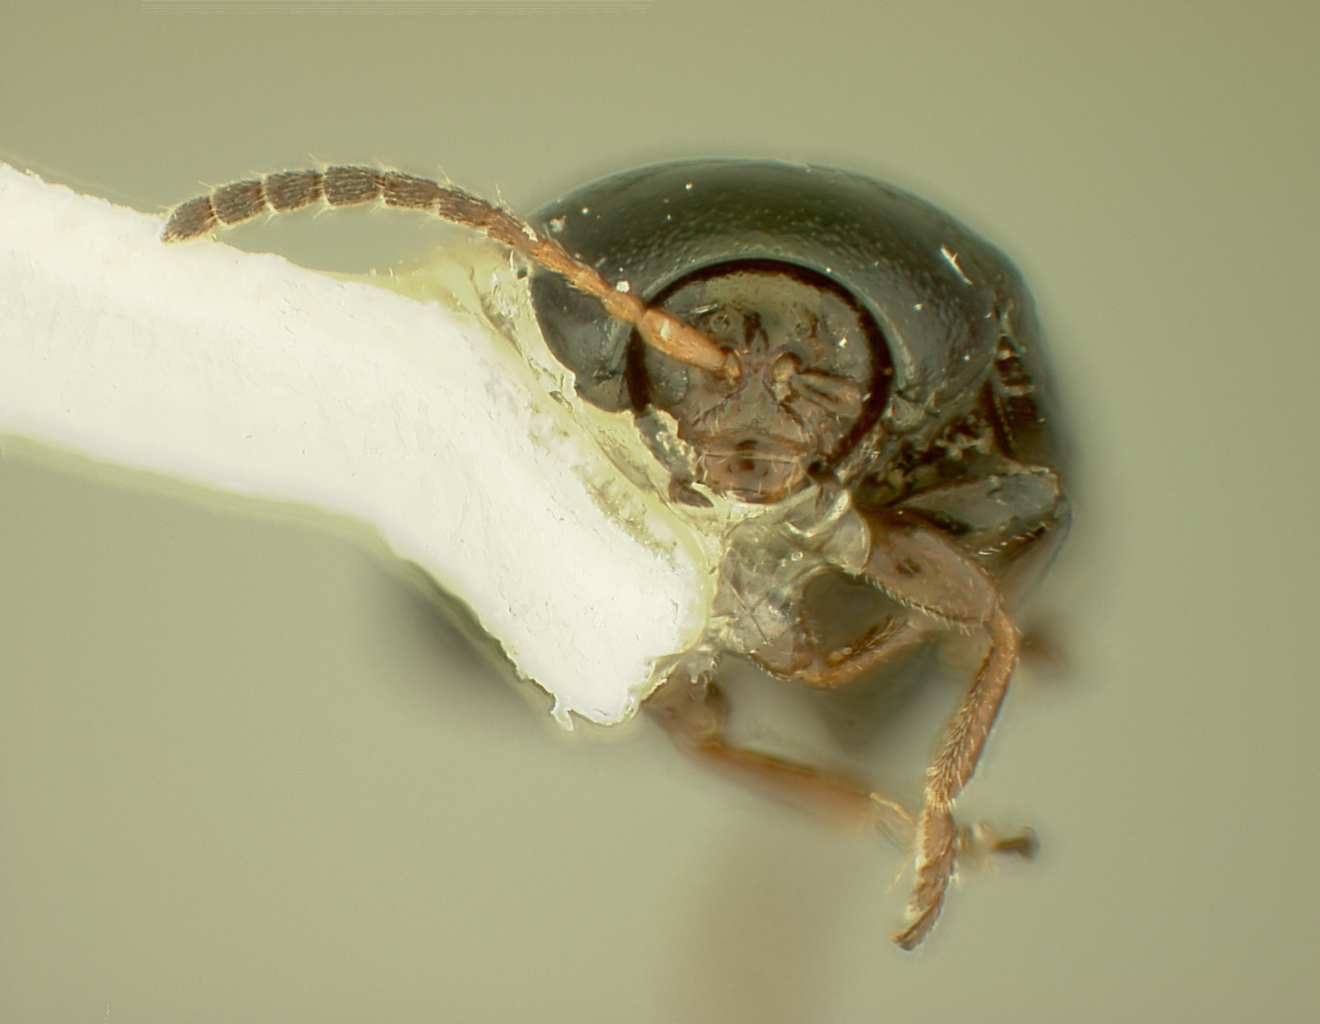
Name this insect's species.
Dibolia obscura
